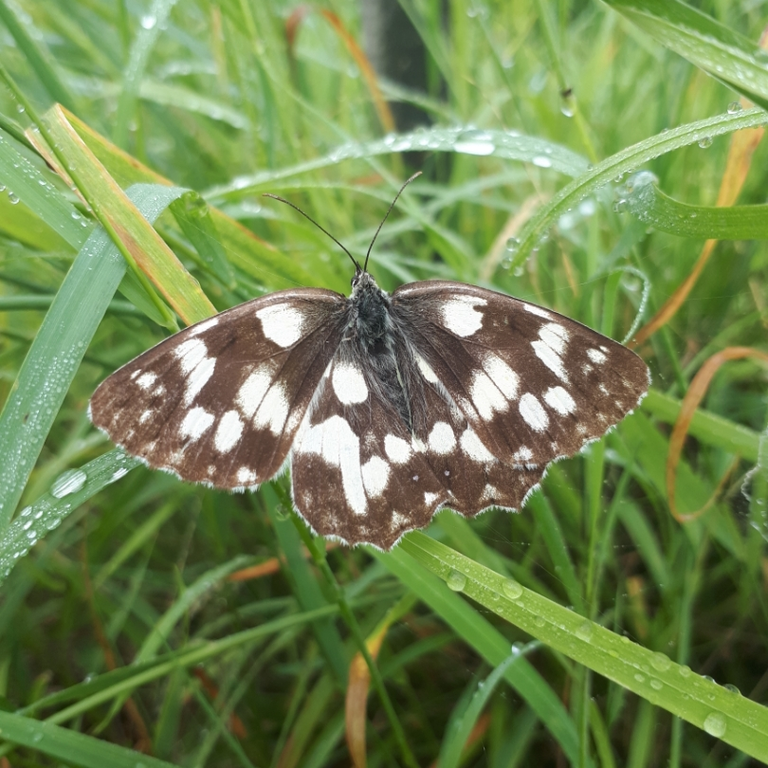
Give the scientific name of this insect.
Melanargia galathea
